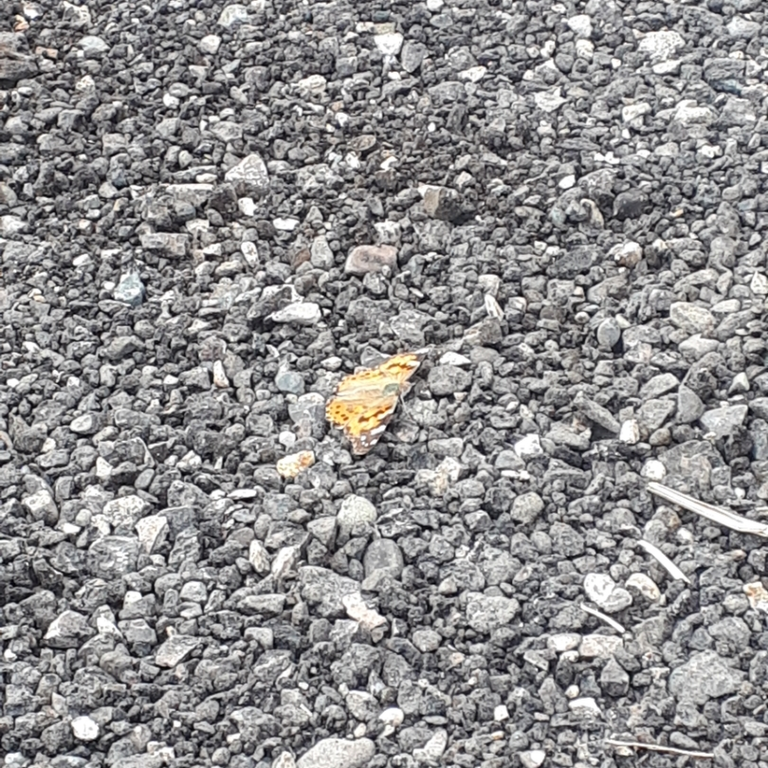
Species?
Vanessa cardui
